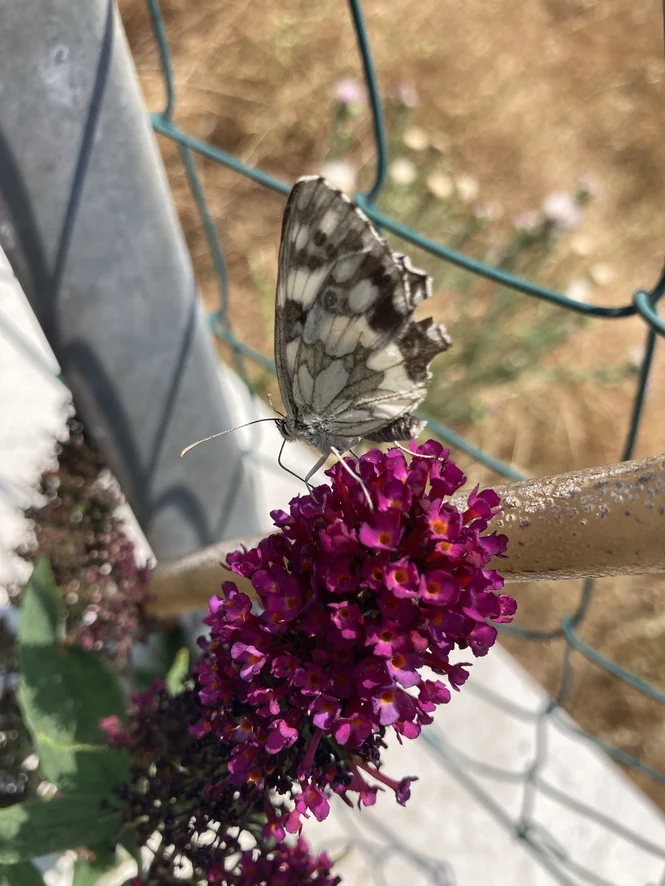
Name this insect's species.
Melanargia galathea
